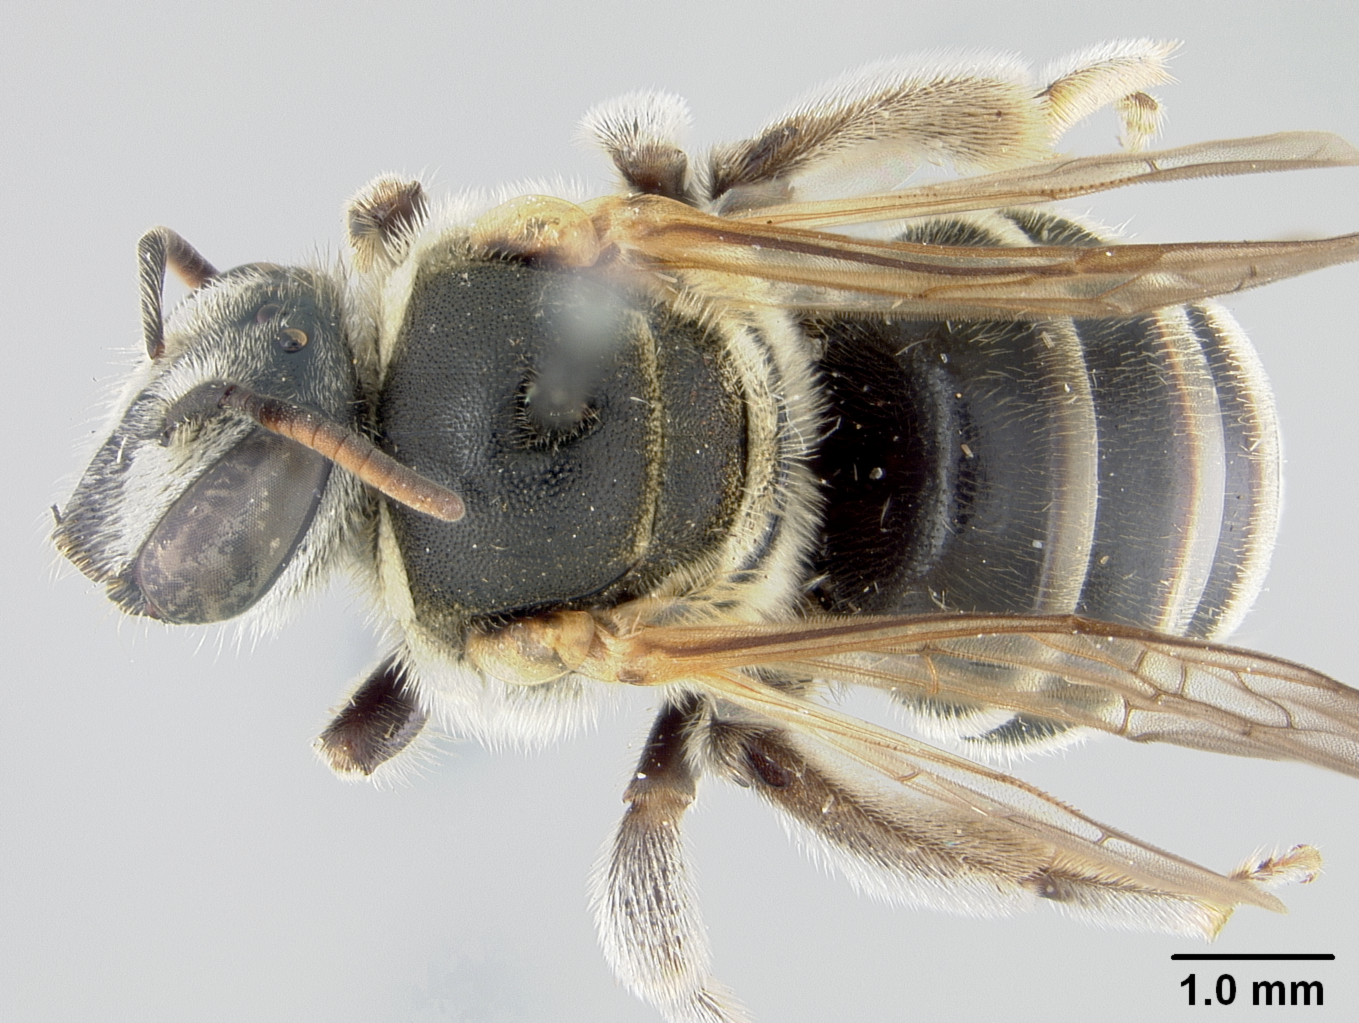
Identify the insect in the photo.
Nomia austella
